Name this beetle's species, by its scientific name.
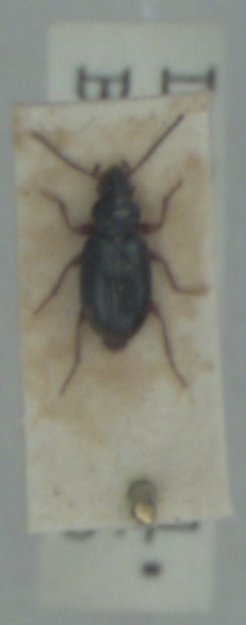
Bembidion assimile
